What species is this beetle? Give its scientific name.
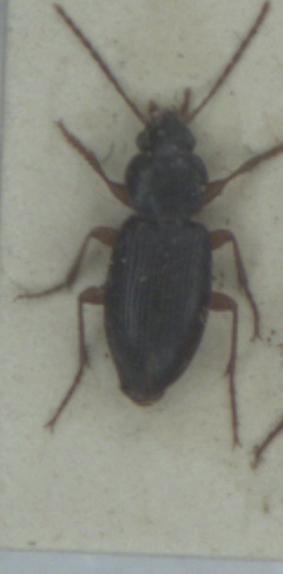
Synuchus vivalis
